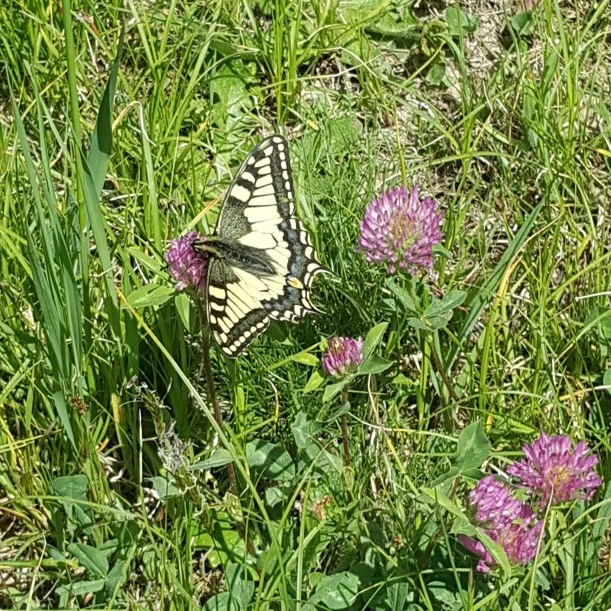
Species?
Papilio machaon
